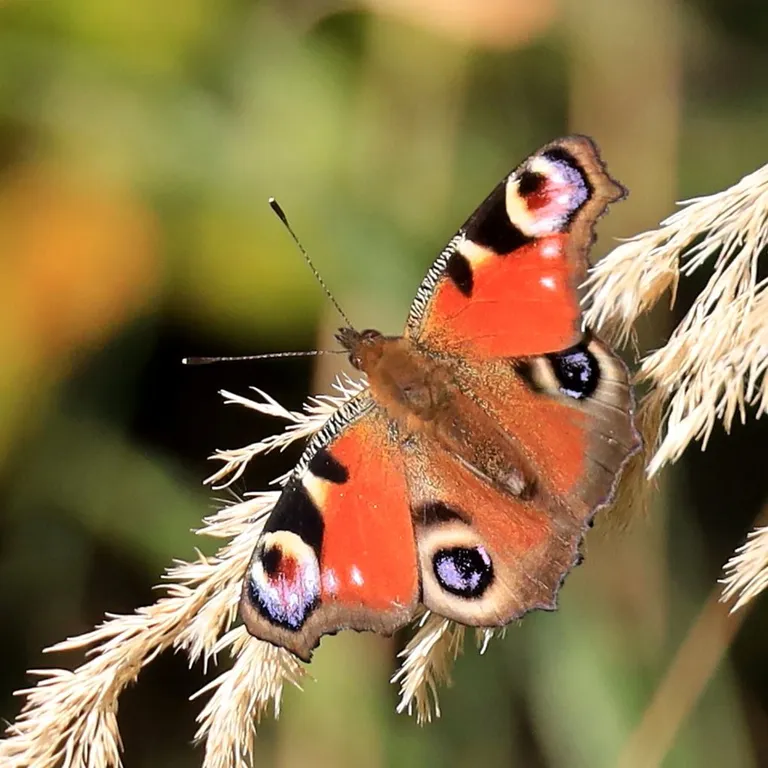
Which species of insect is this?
Aglais io
